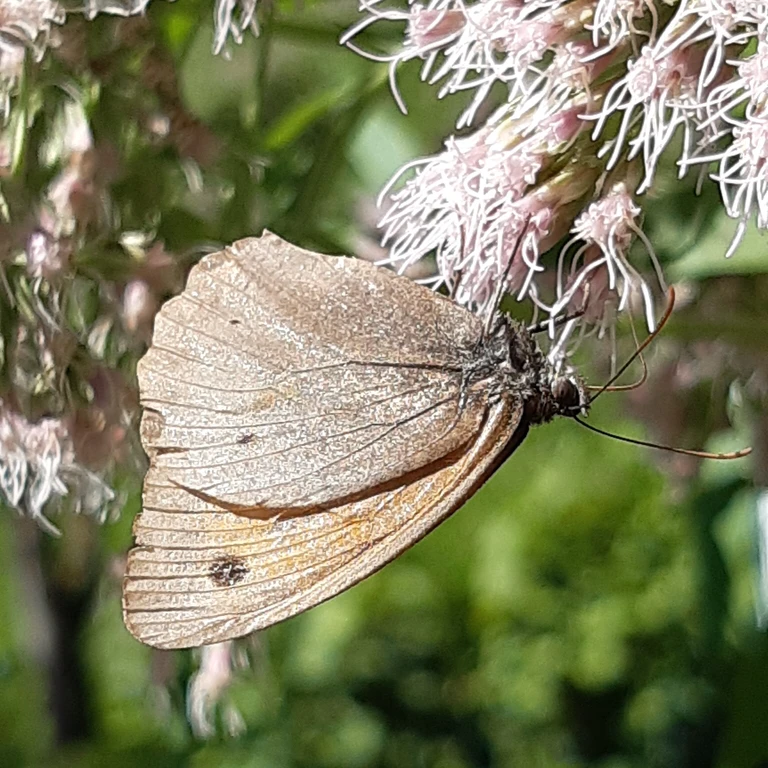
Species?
Maniola jurtina
